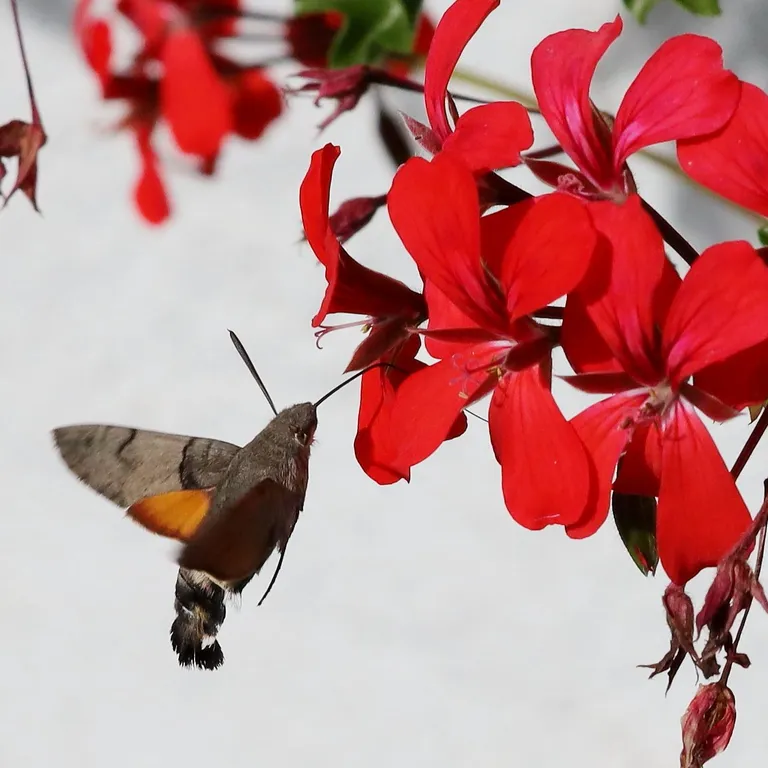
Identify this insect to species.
Macroglossum stellatarum
